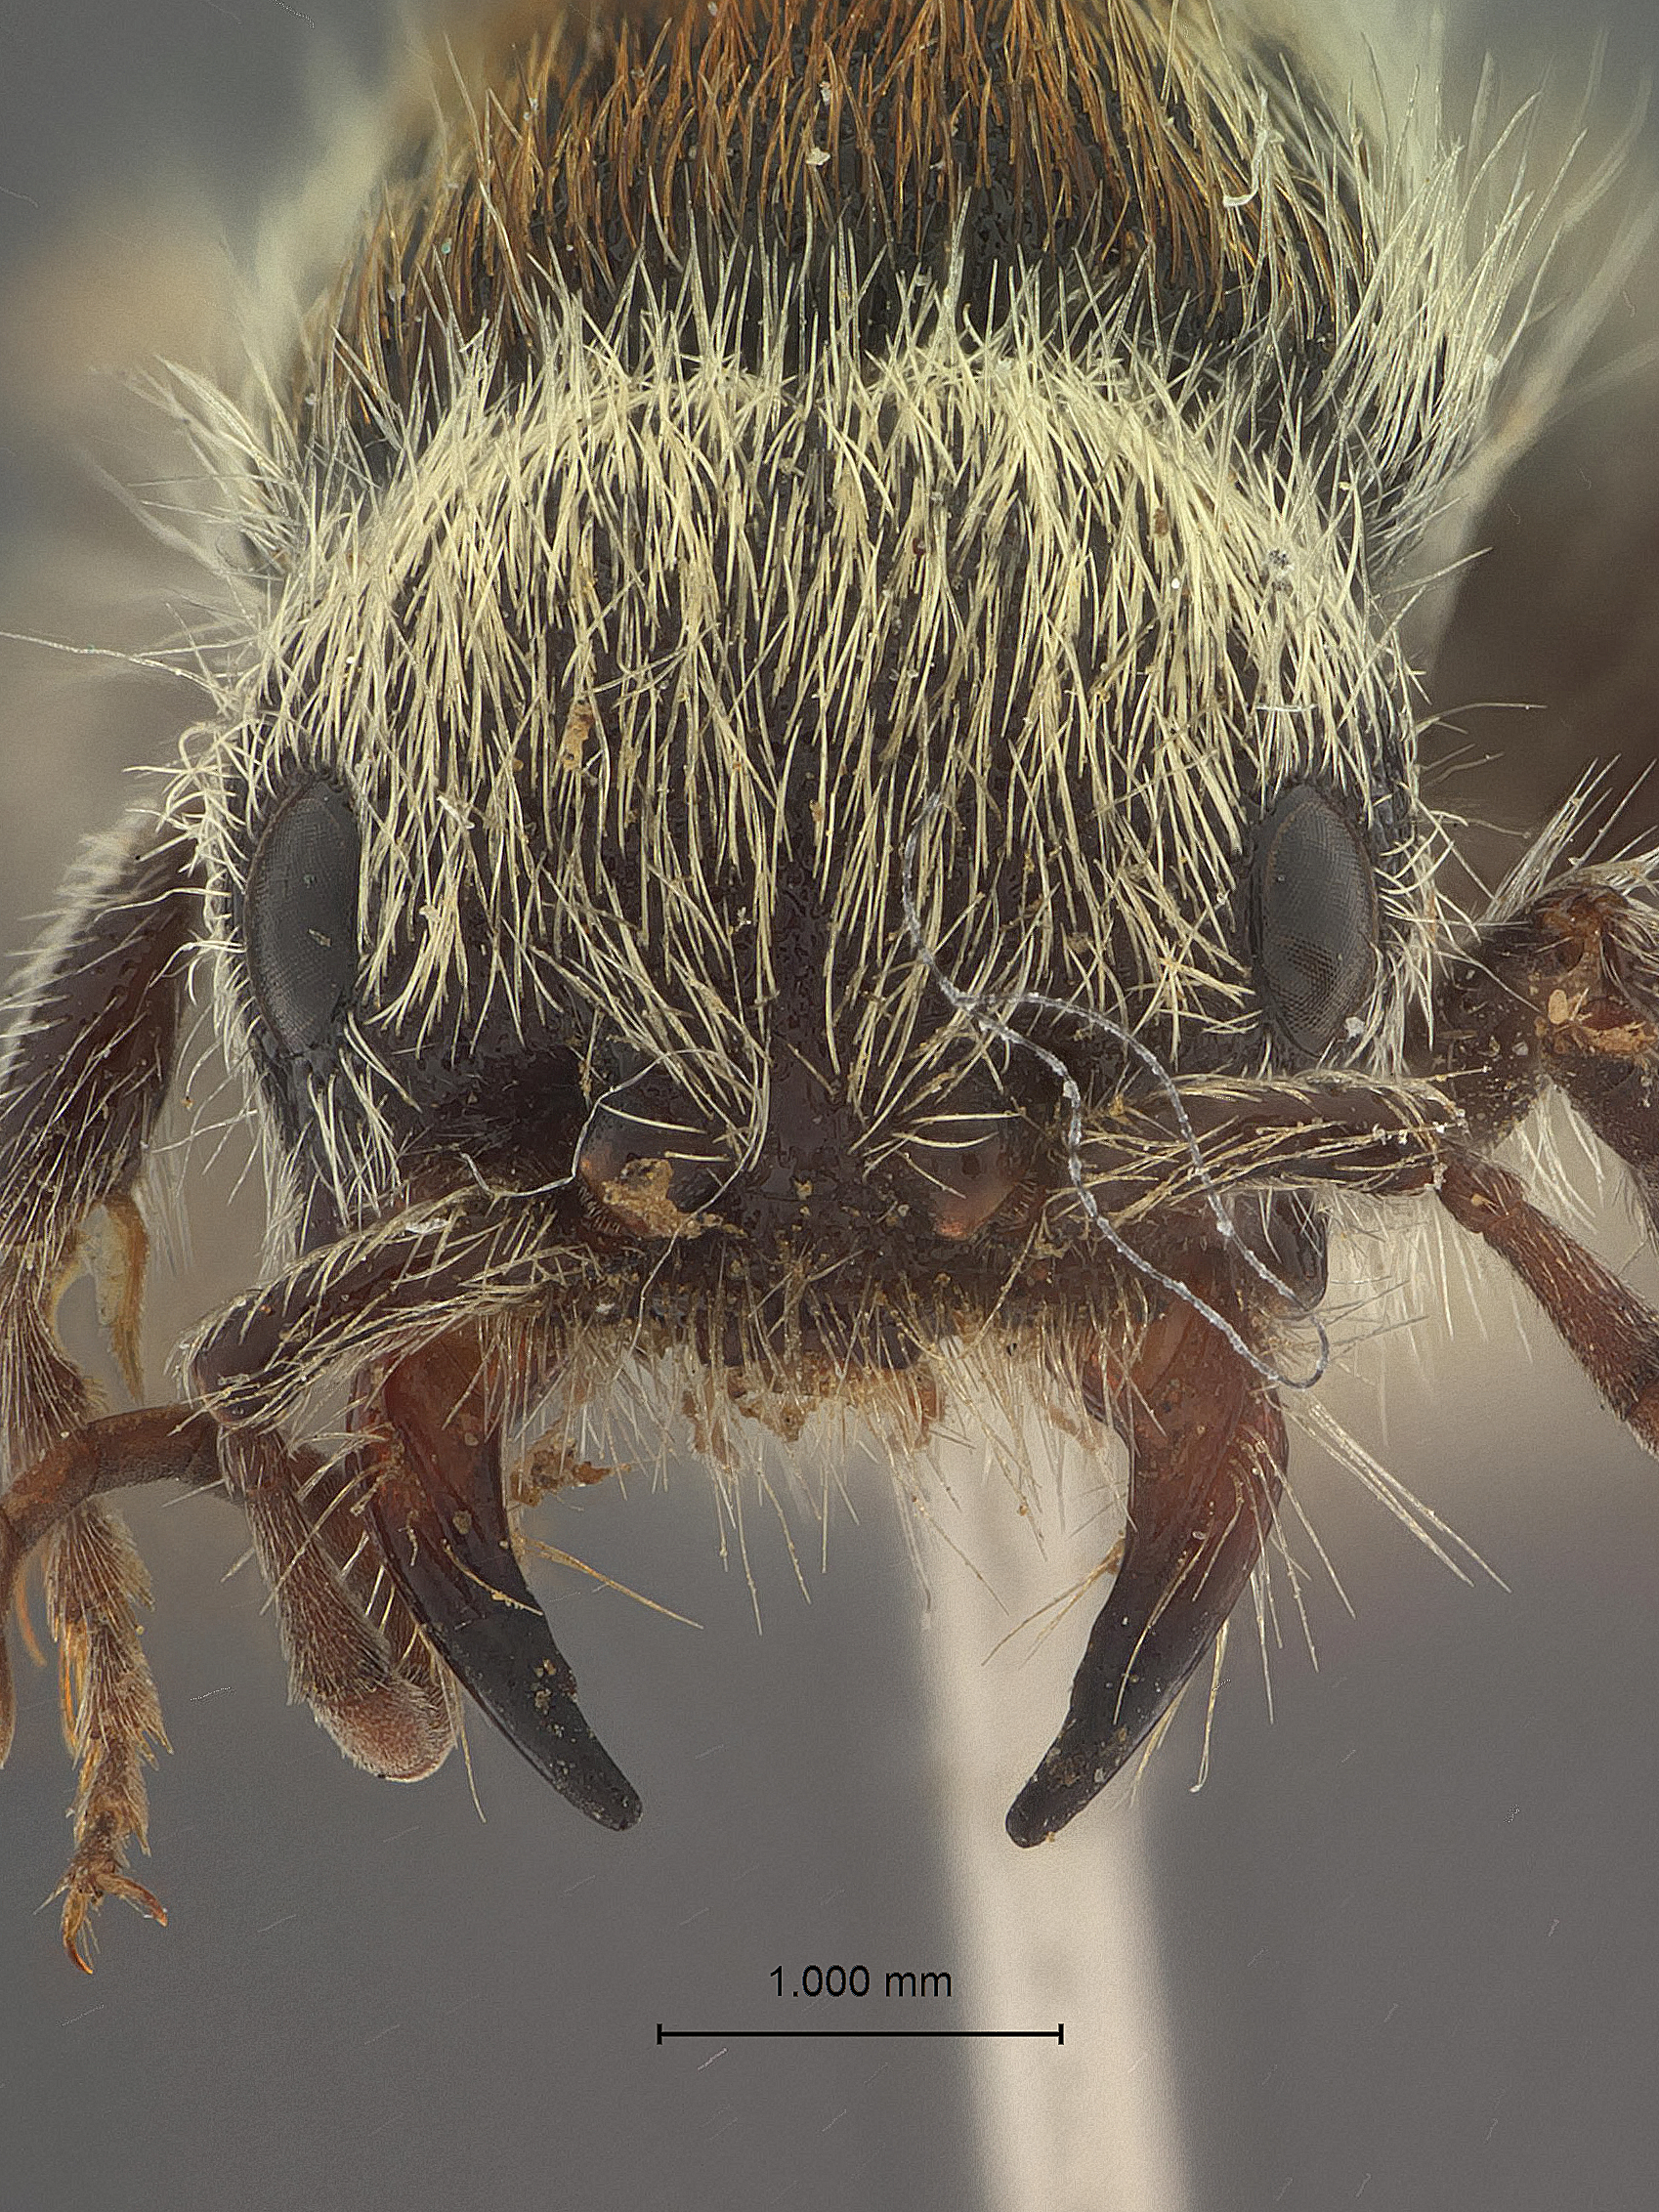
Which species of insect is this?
Euspinolia krombeini
